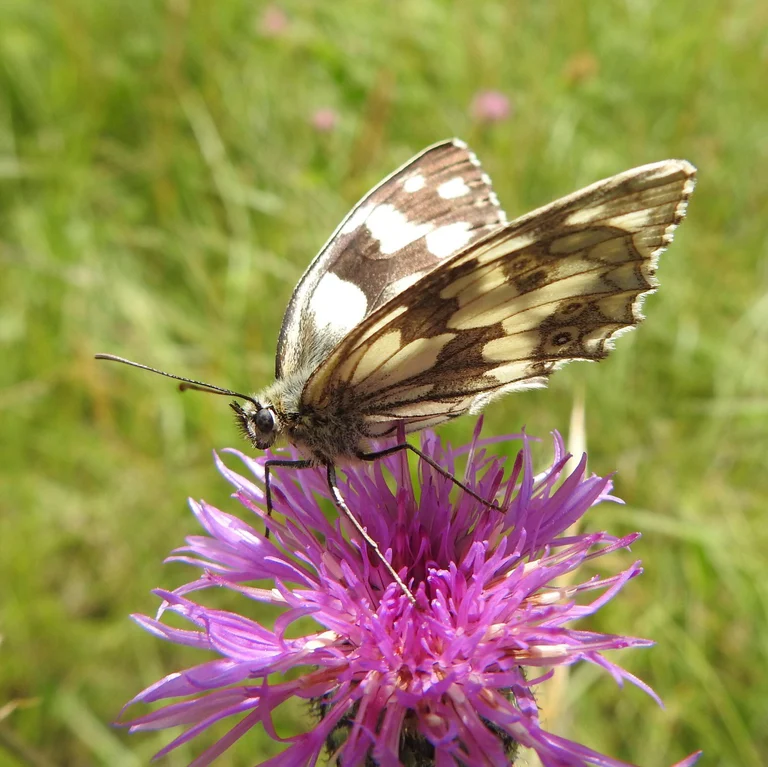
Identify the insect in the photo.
Melanargia galathea
